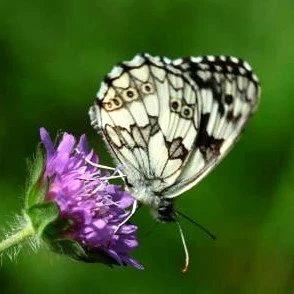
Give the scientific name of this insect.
Melanargia galathea
